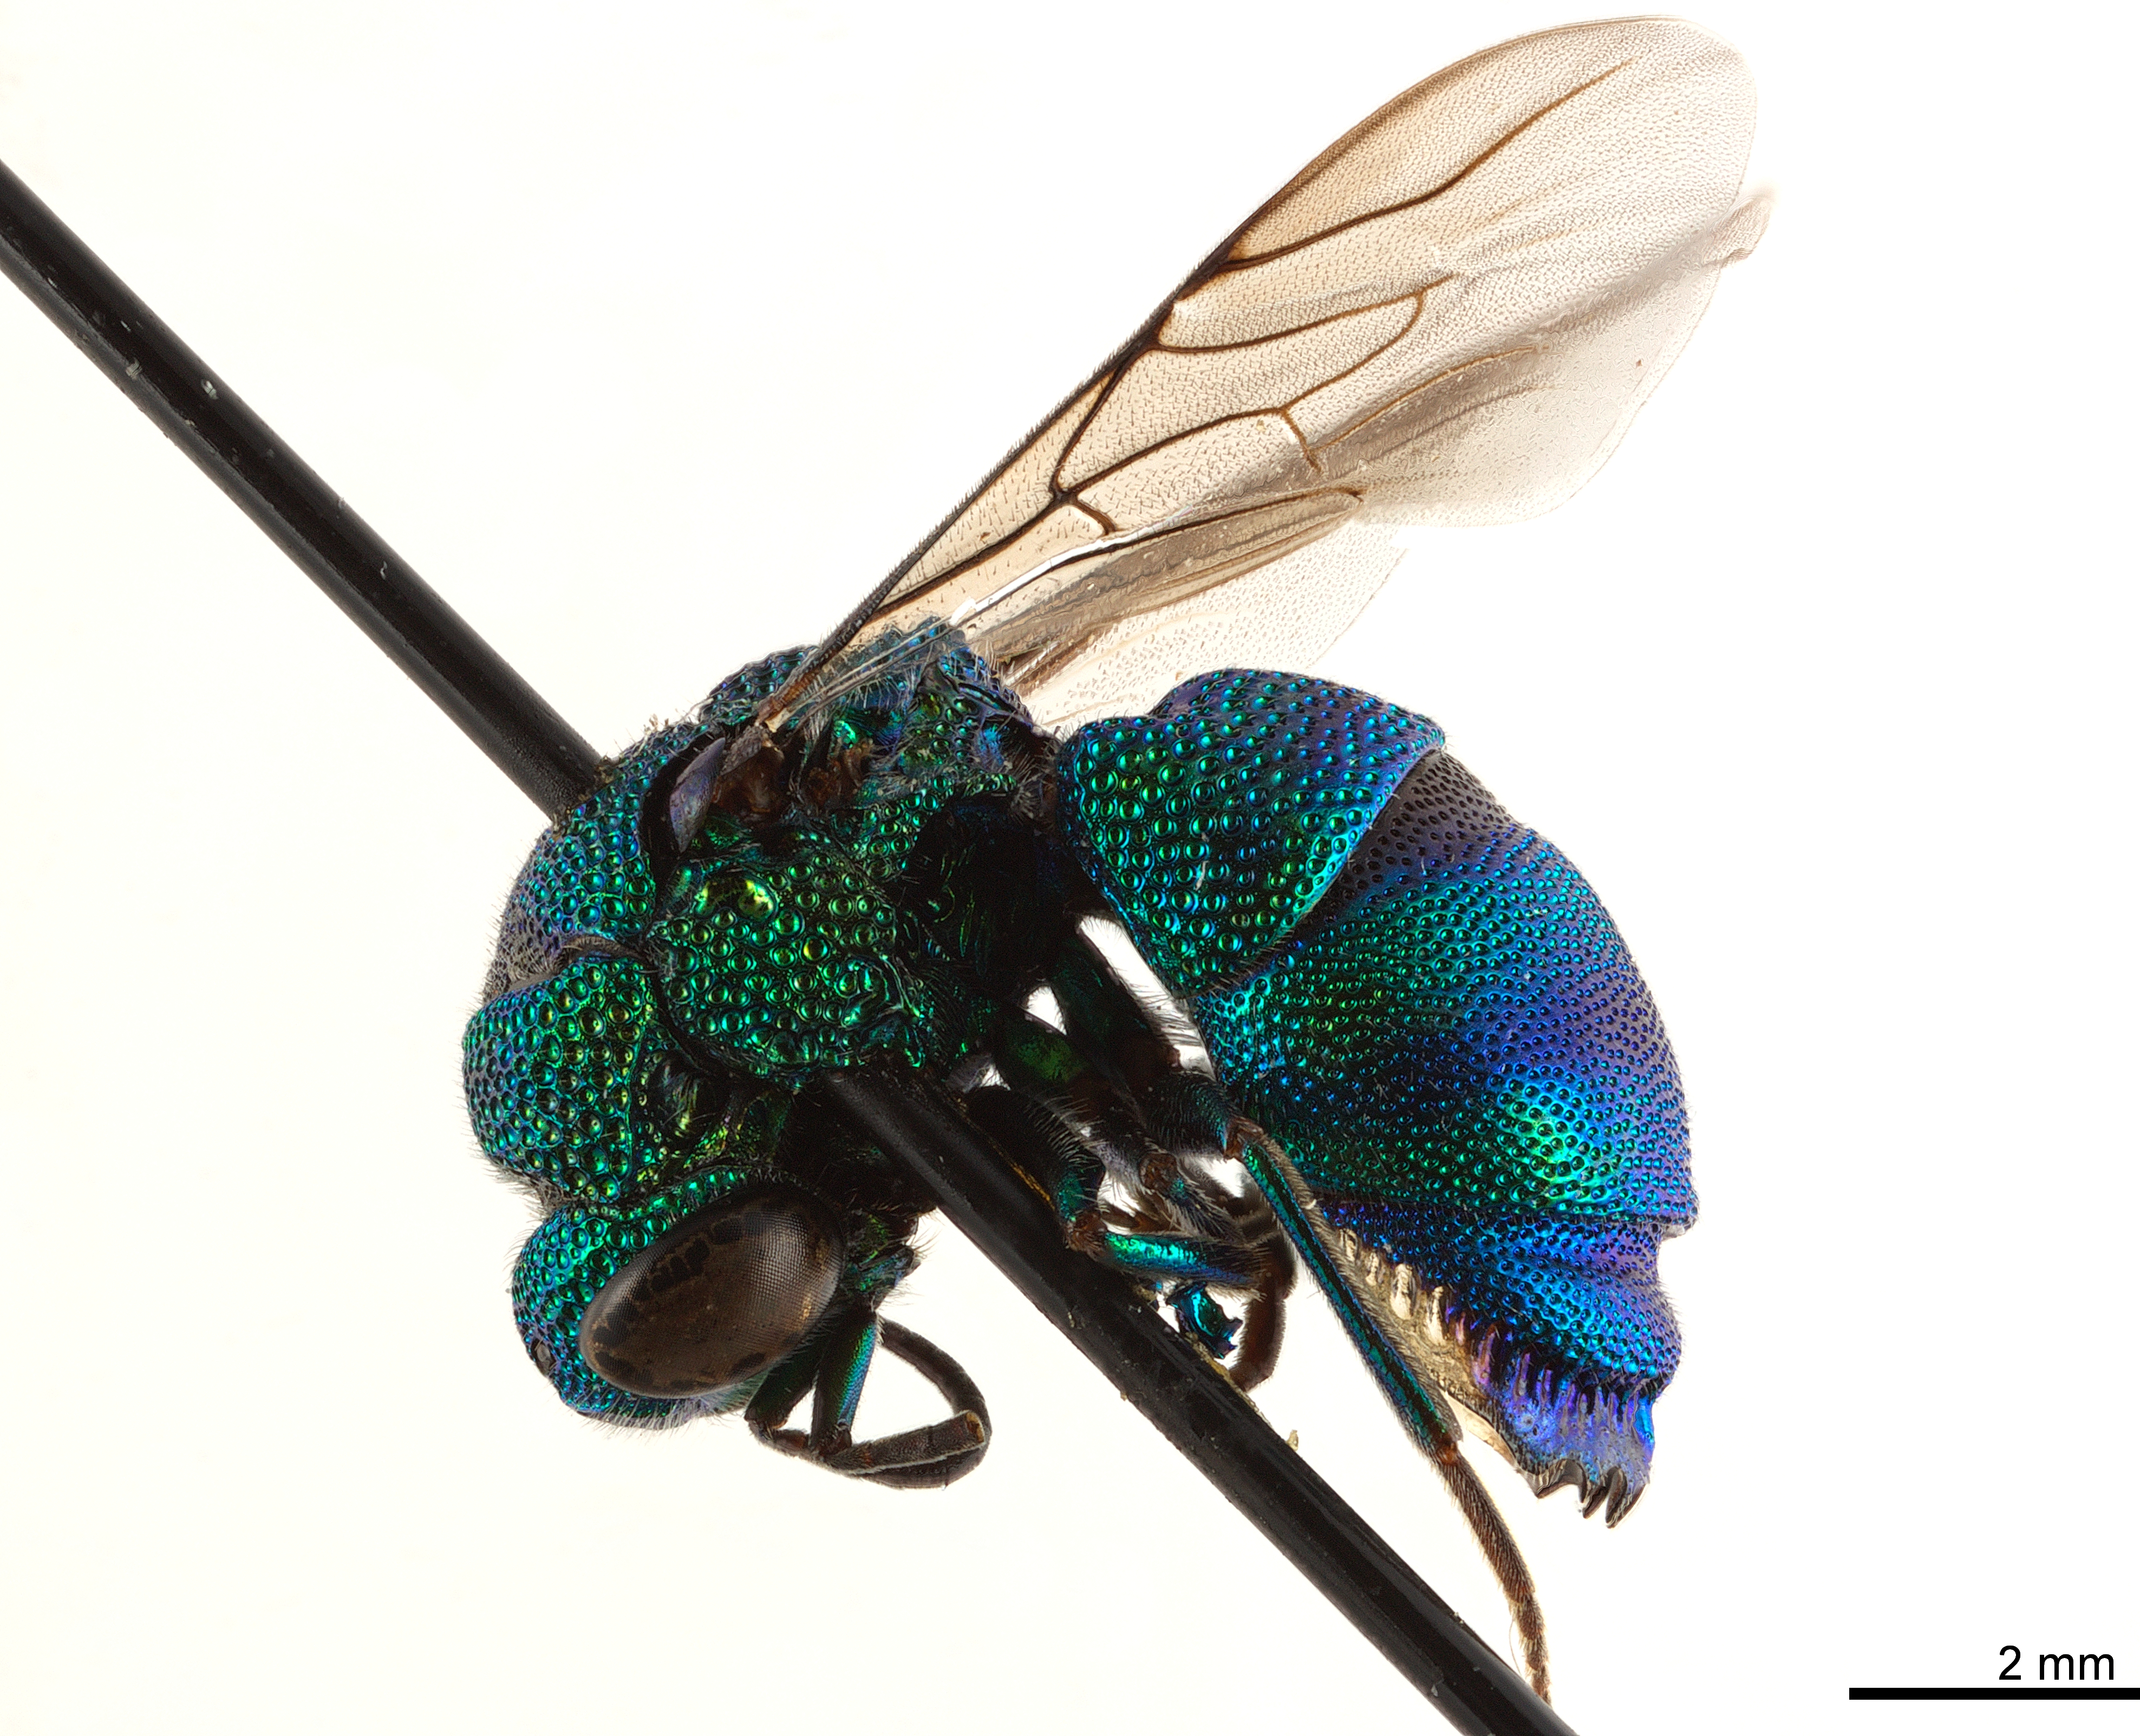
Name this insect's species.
Ipsiura neolateralis
